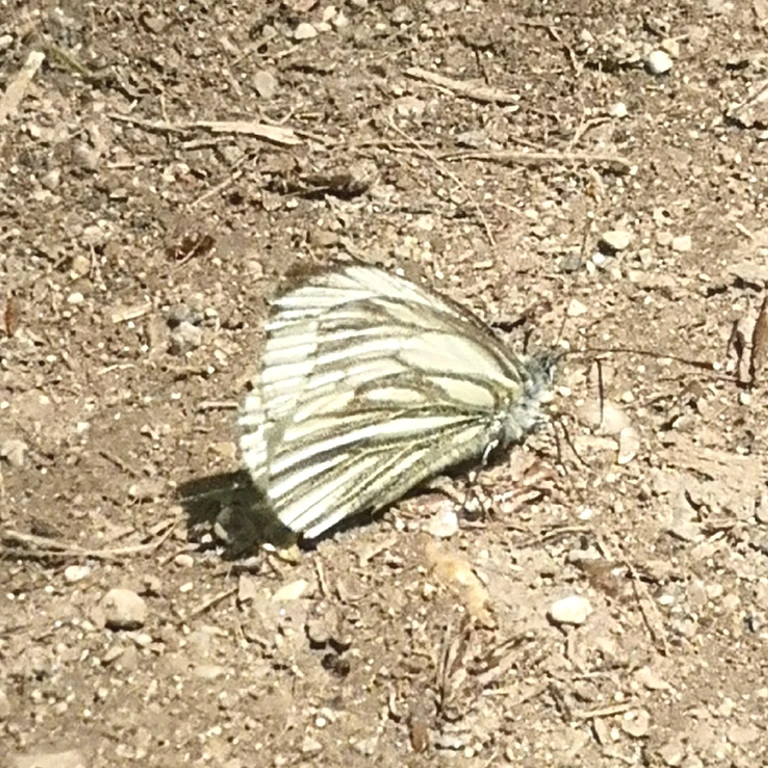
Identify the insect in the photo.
Pieris napi
